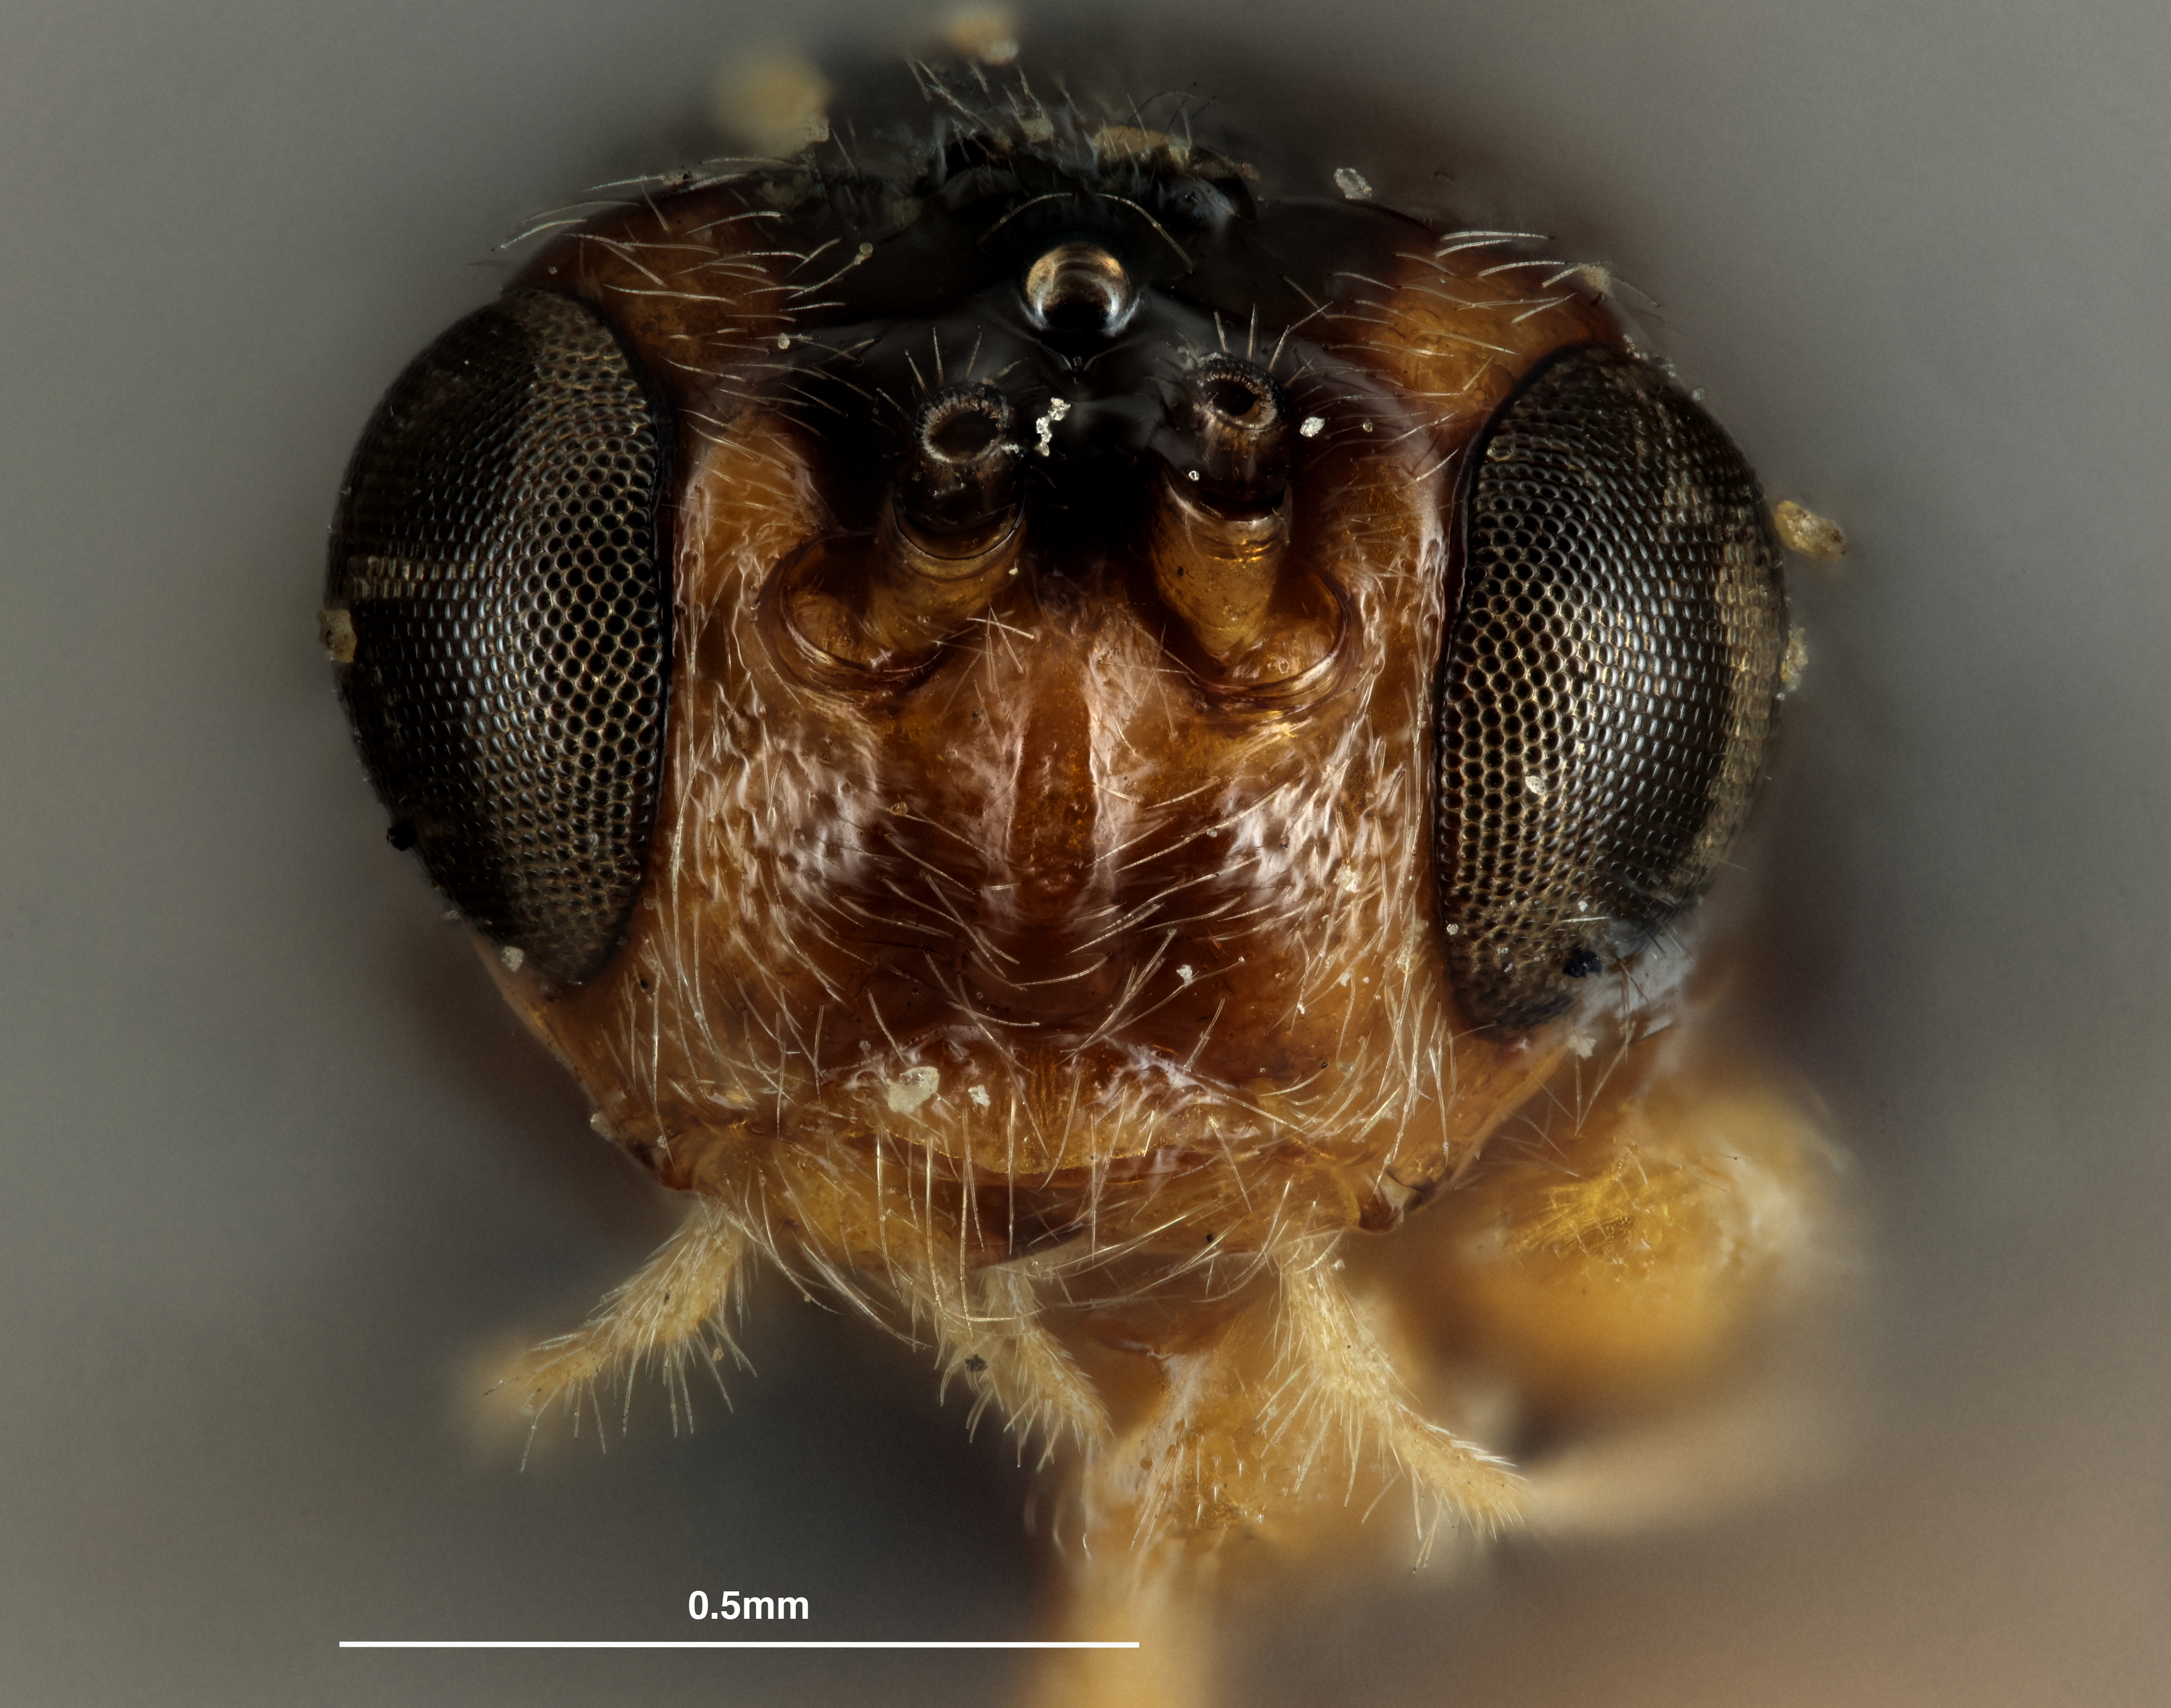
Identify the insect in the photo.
Opius frequens
